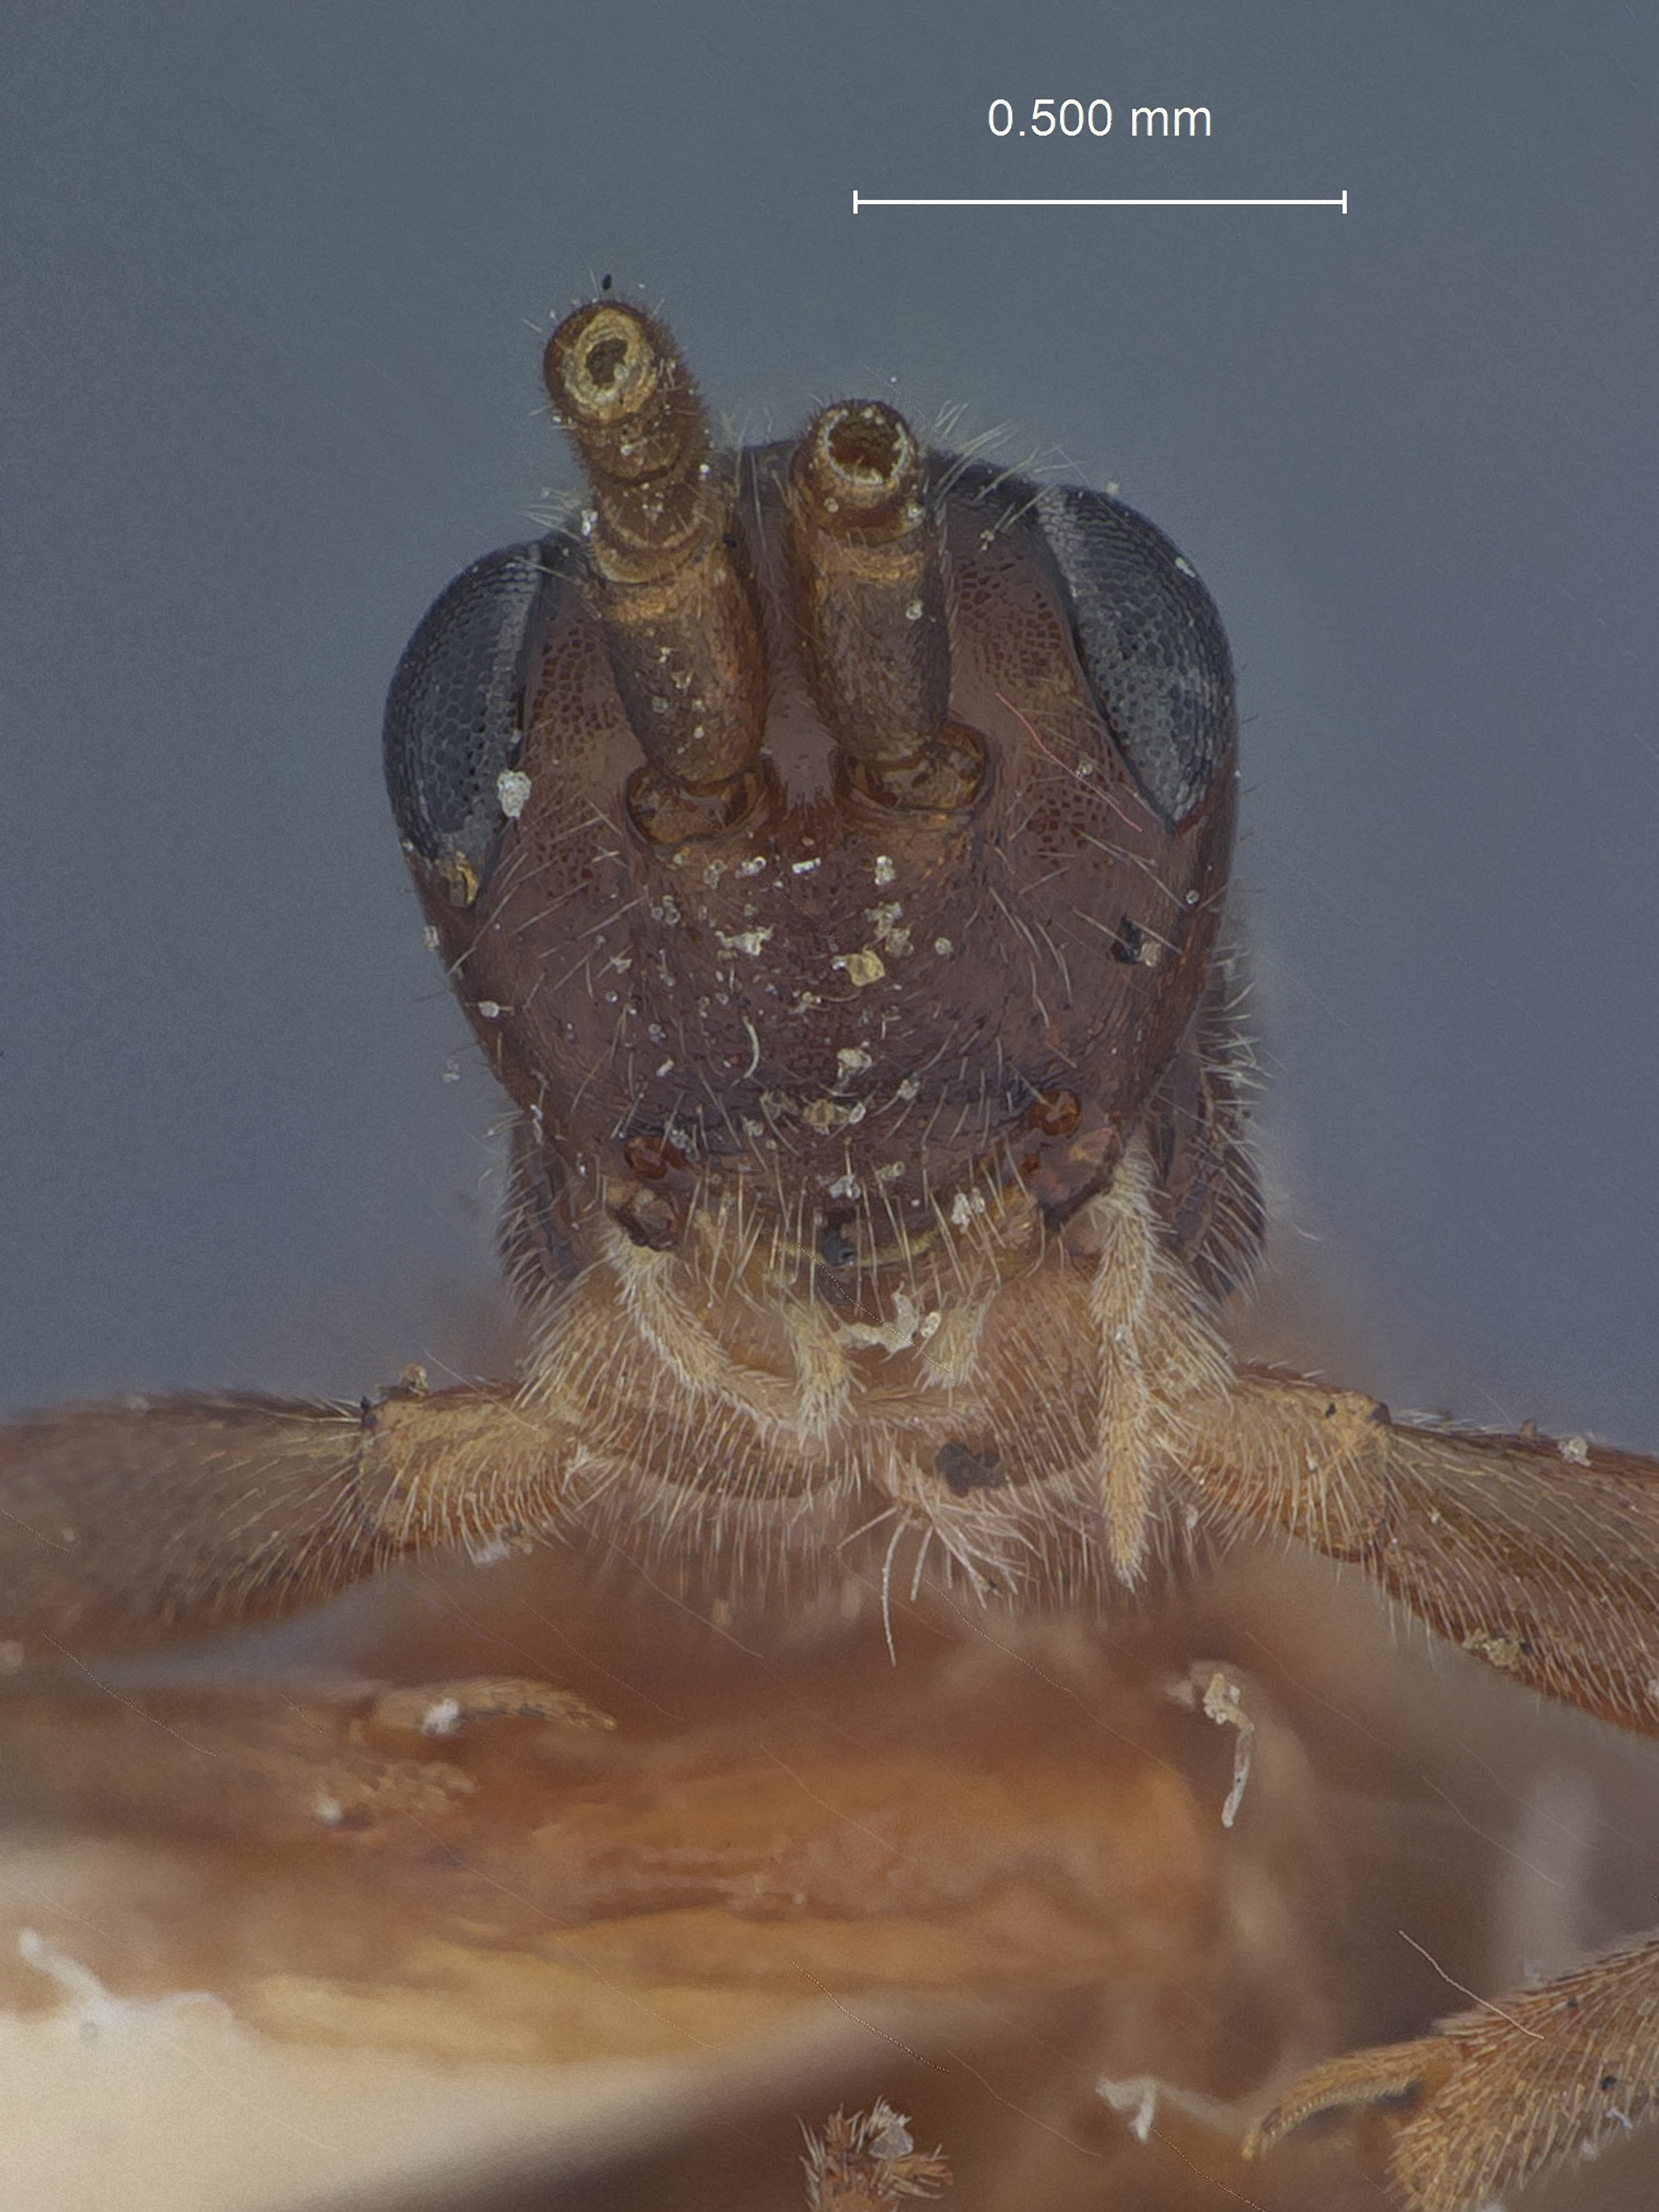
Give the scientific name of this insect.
Thaumatotypus spinulatus
